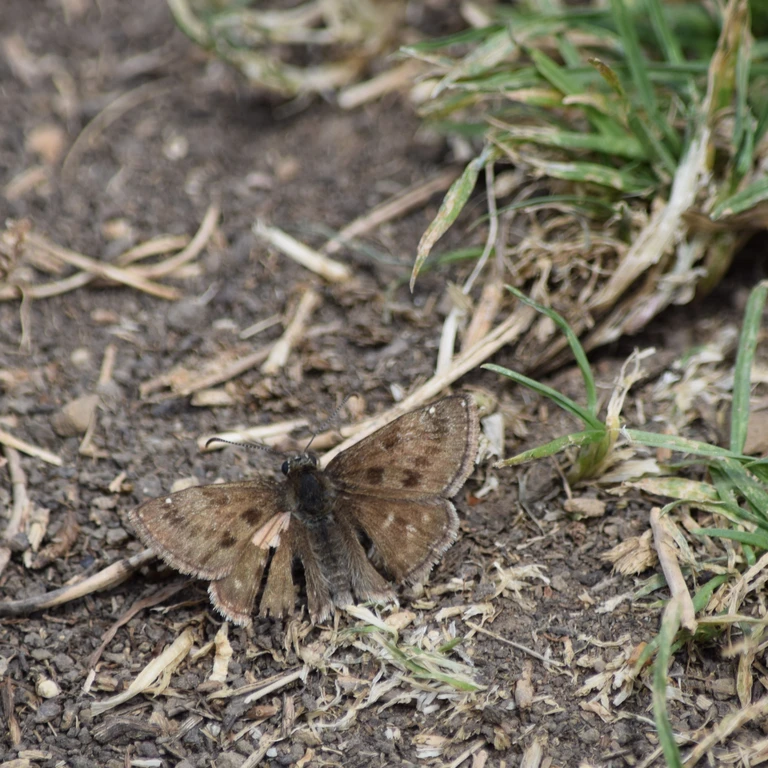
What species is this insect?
Erynnis tages
